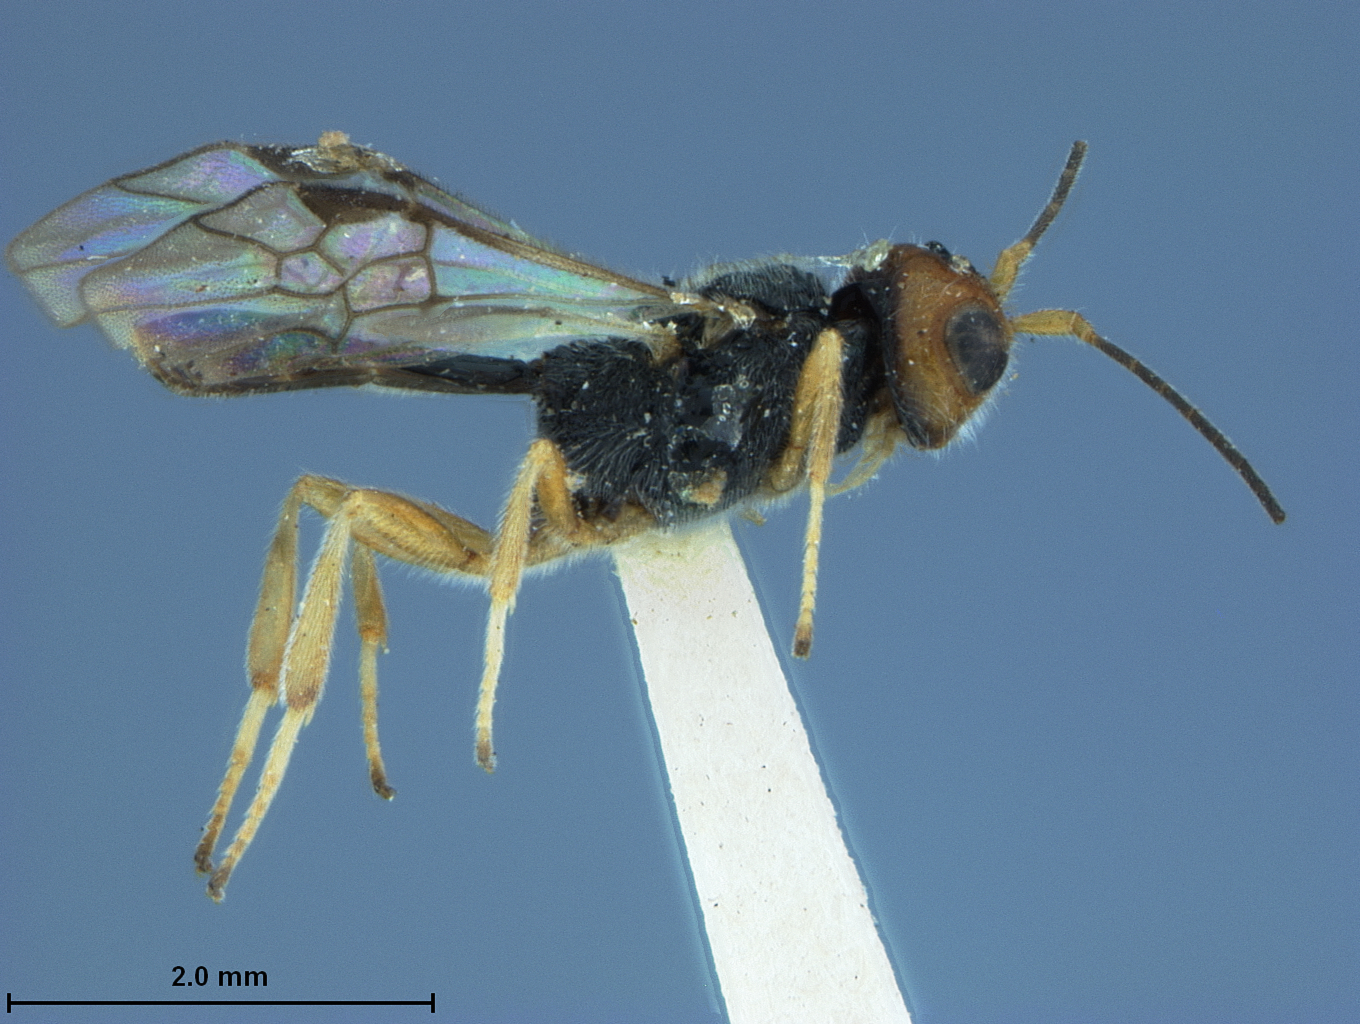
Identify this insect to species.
Promachus rubriceps
